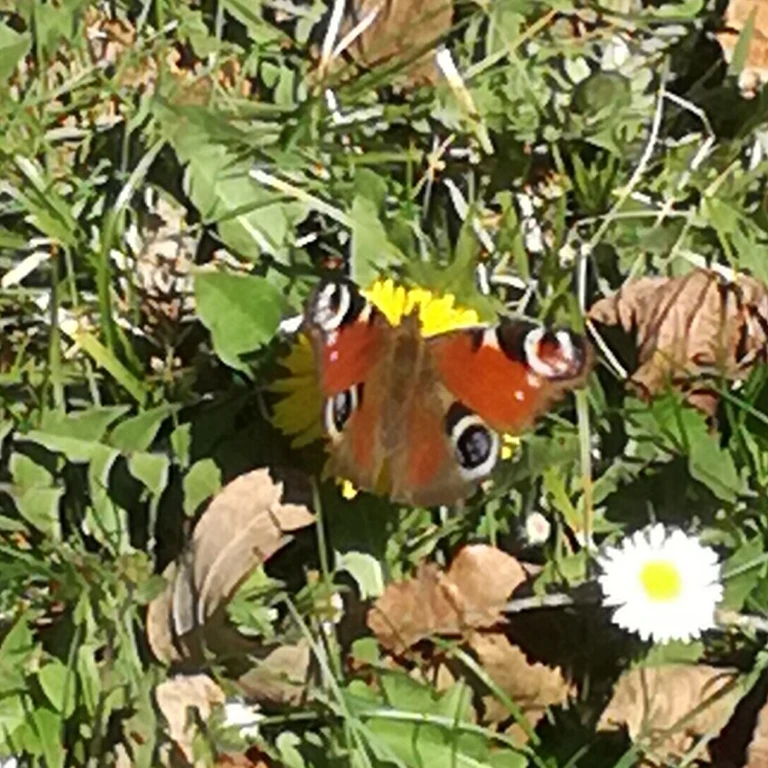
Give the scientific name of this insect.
Aglais io
